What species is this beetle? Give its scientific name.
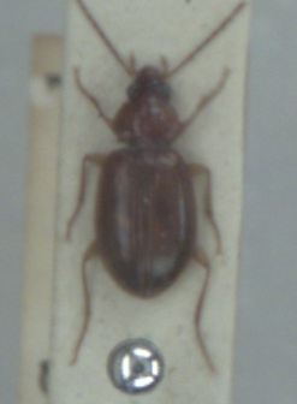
Ocys harpaloides
